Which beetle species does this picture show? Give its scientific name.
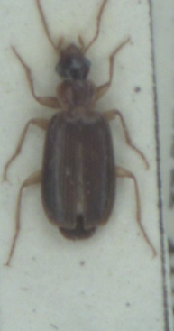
Dromius meridionalis
